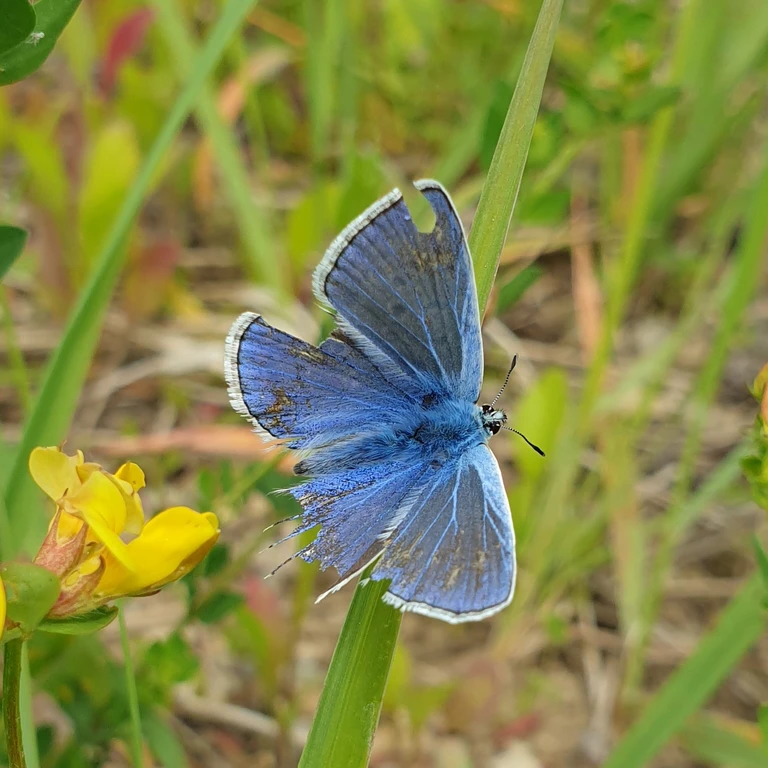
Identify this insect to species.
Polyommatus icarus
